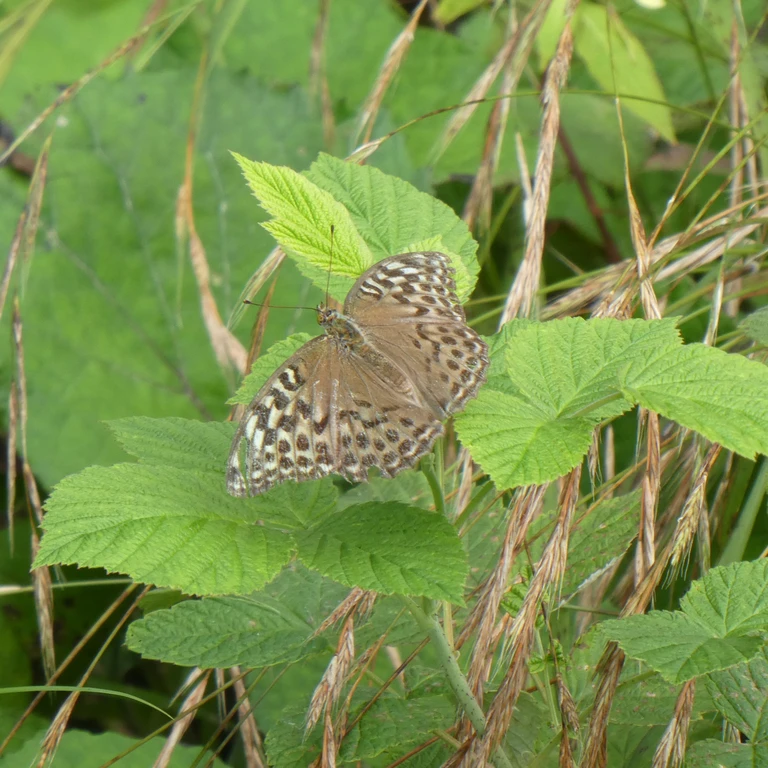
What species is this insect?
Argynnis paphia
